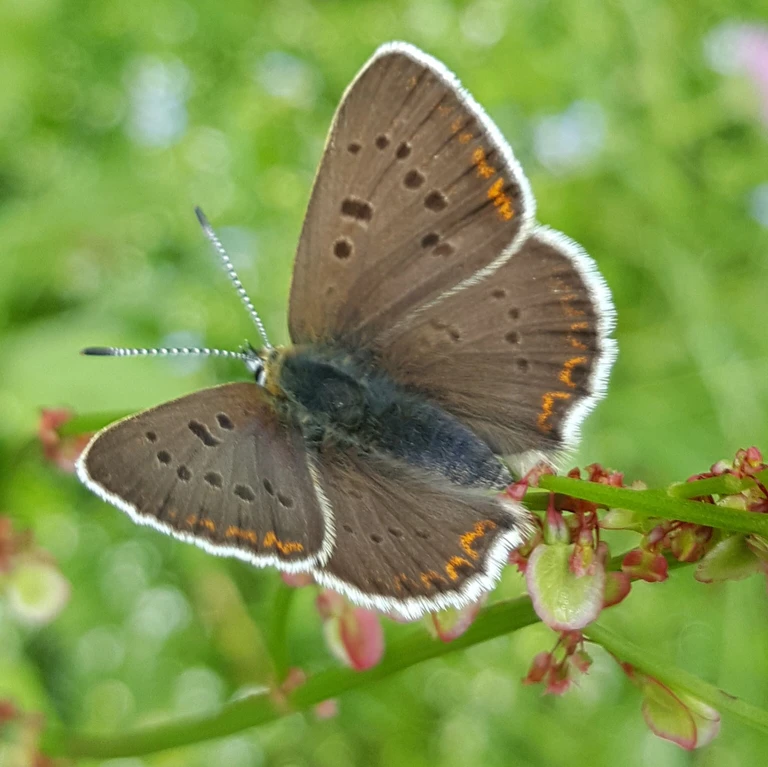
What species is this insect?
Lycaena tityrus (also Loweia tityrus)
